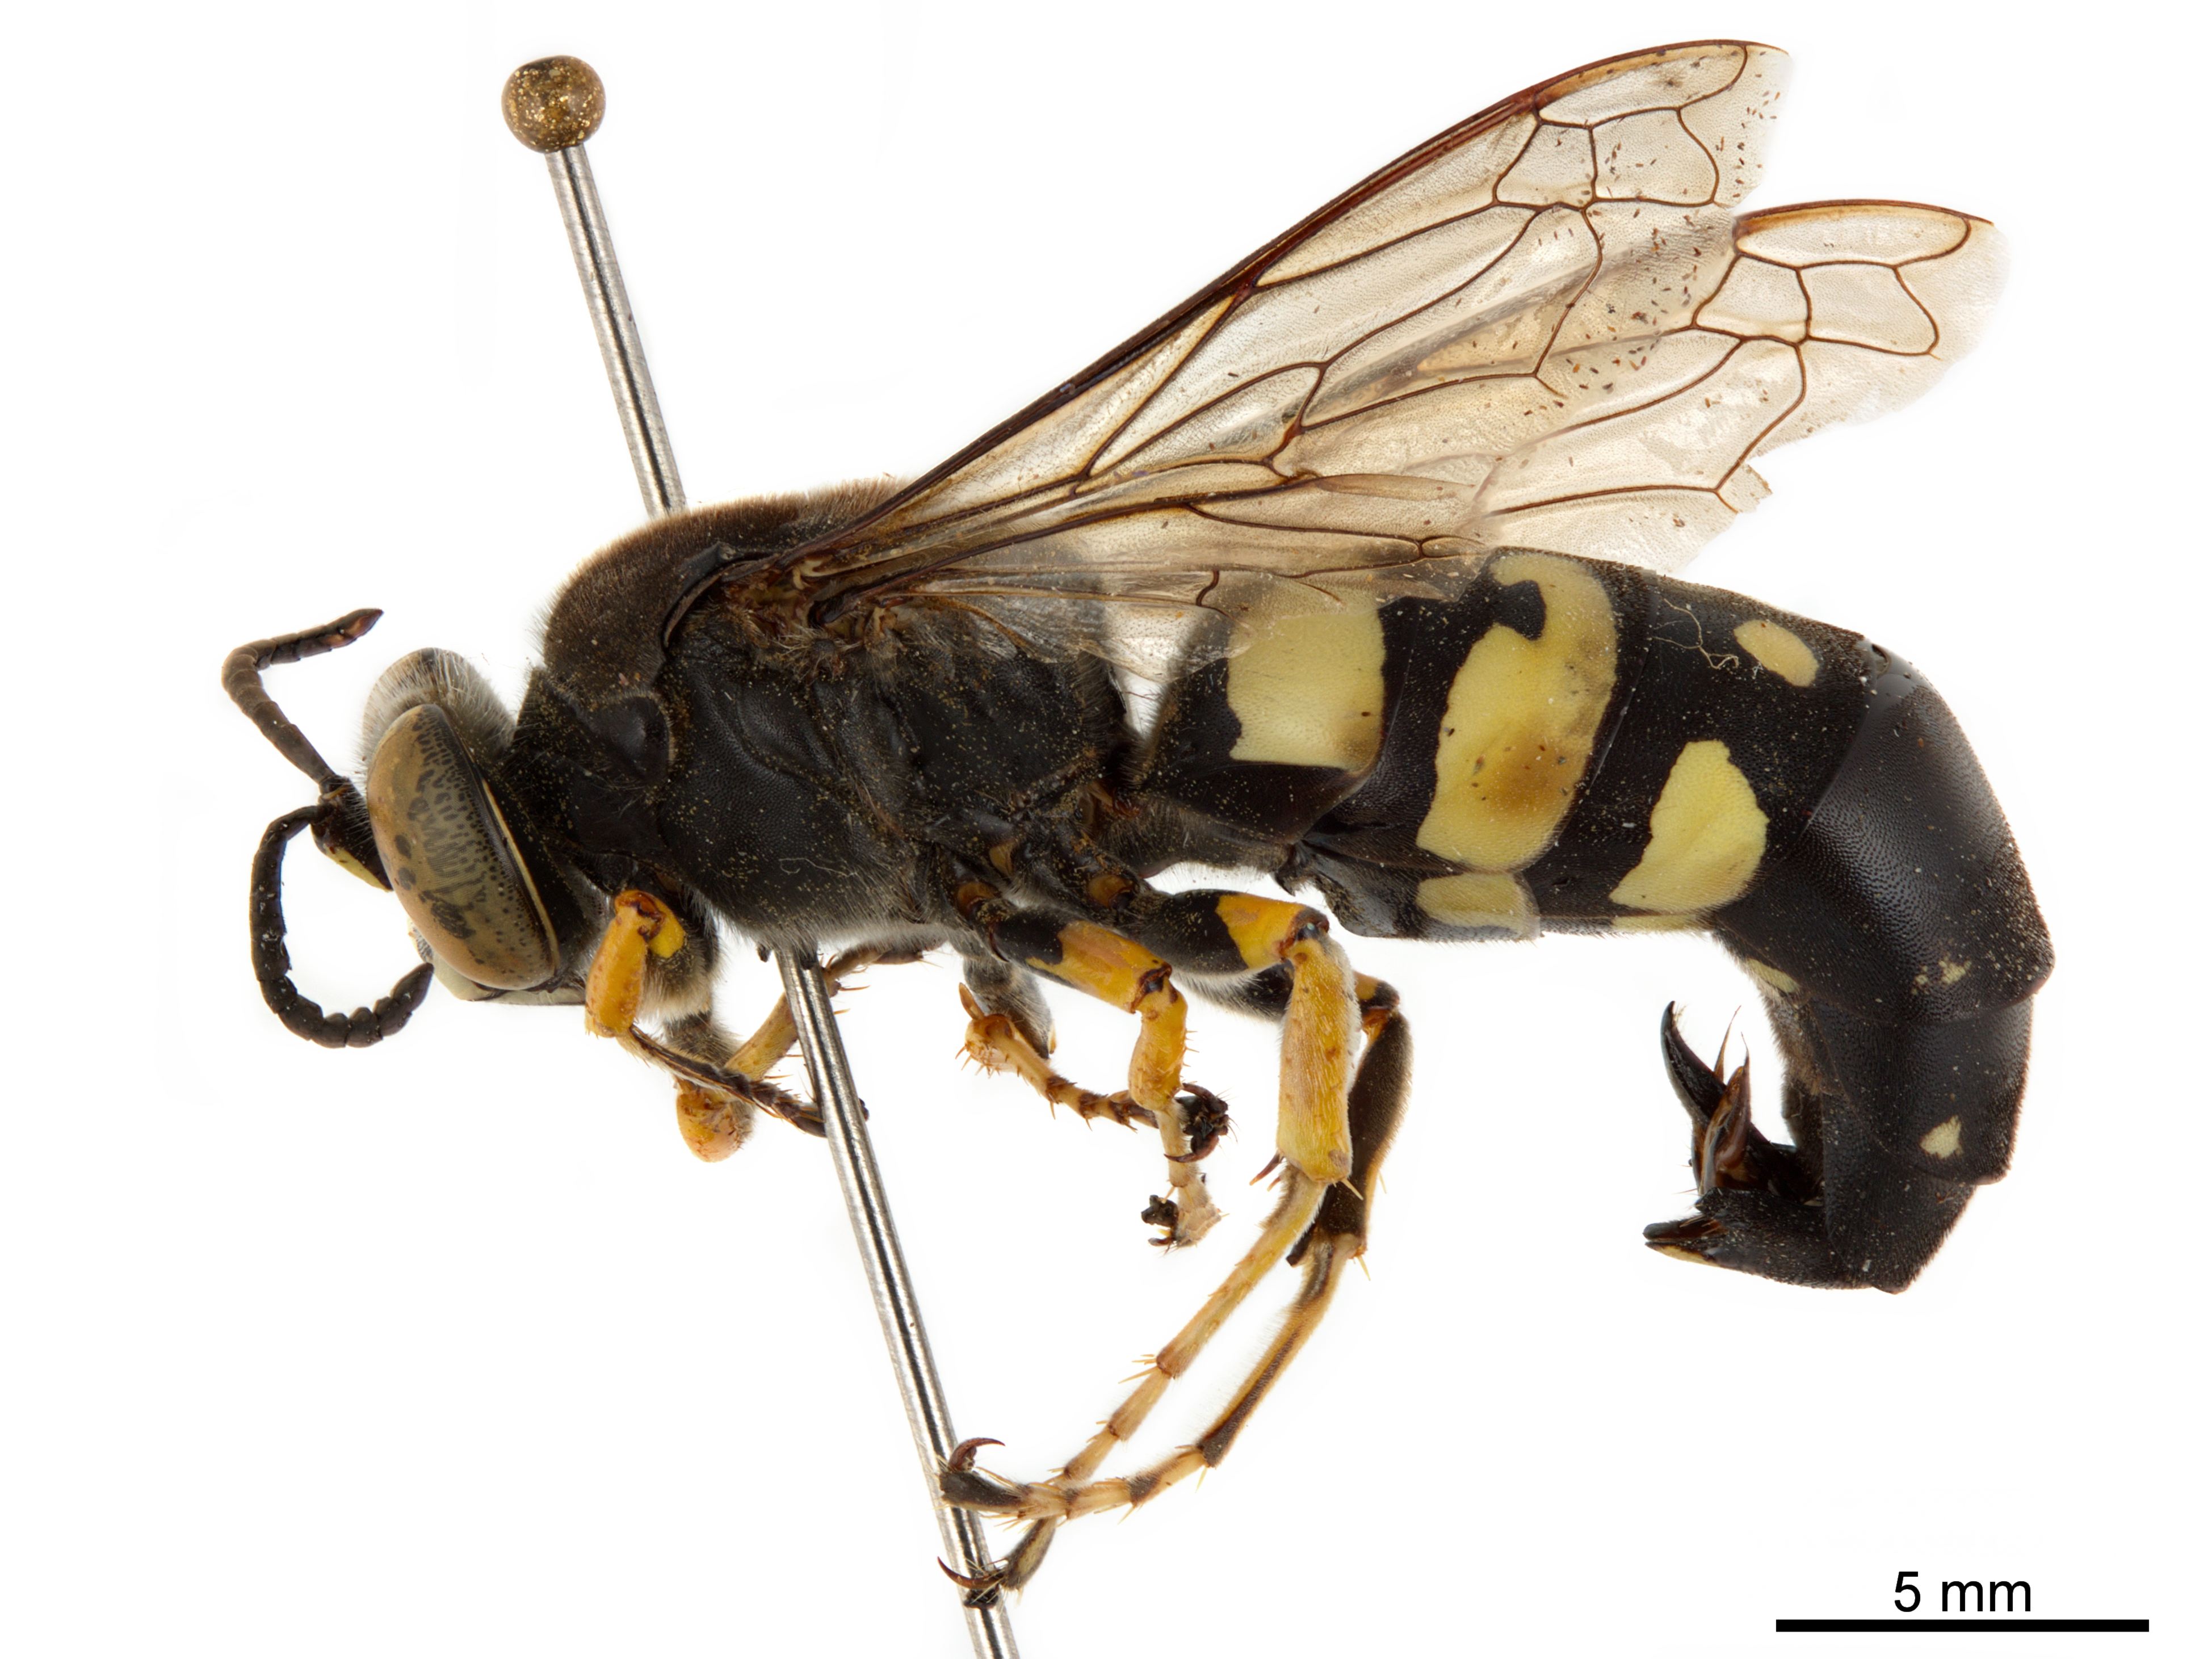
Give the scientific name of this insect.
Stictia carolina
